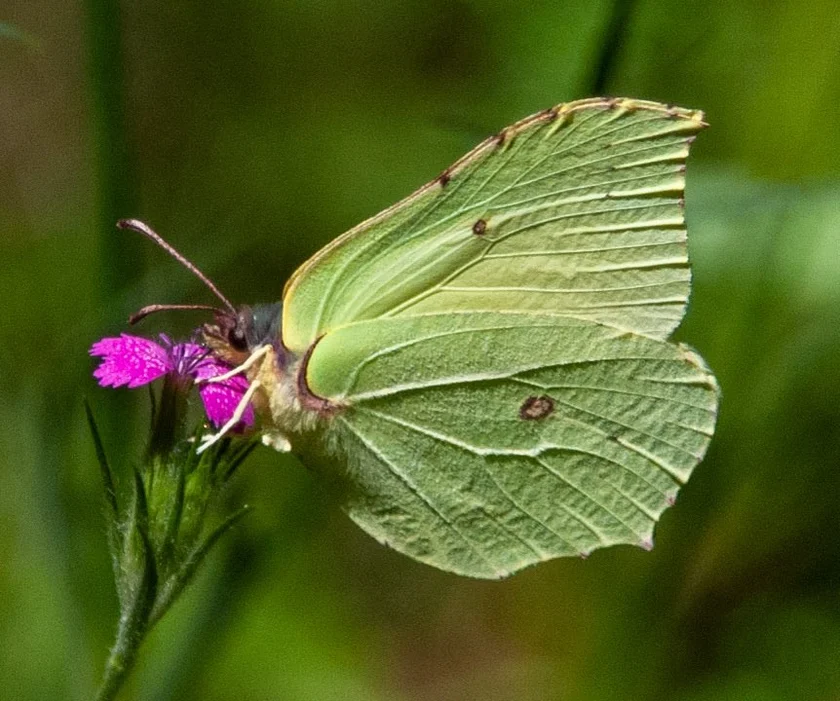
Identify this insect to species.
Gonepteryx rhamni
